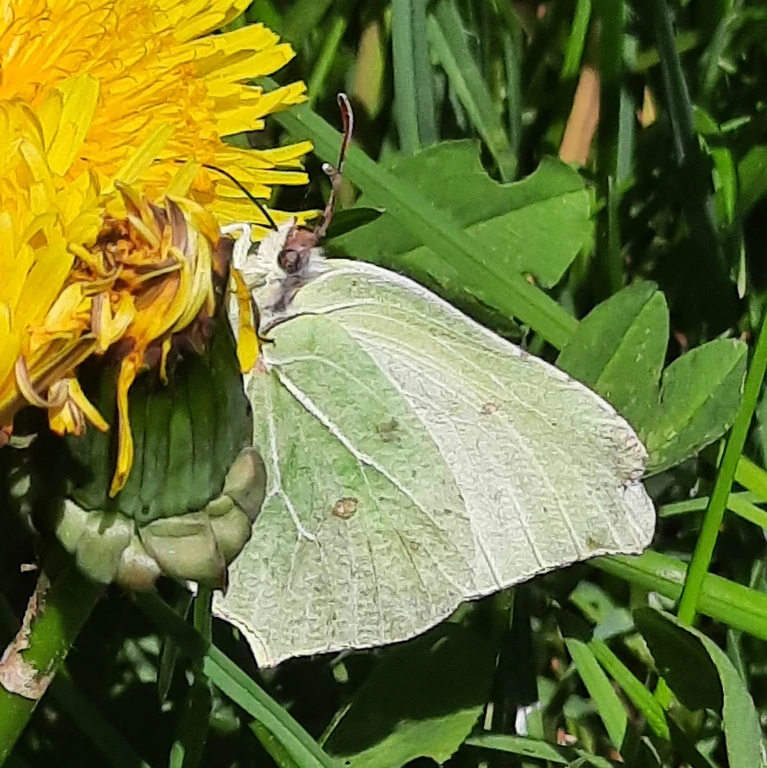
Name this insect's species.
Gonepteryx rhamni
